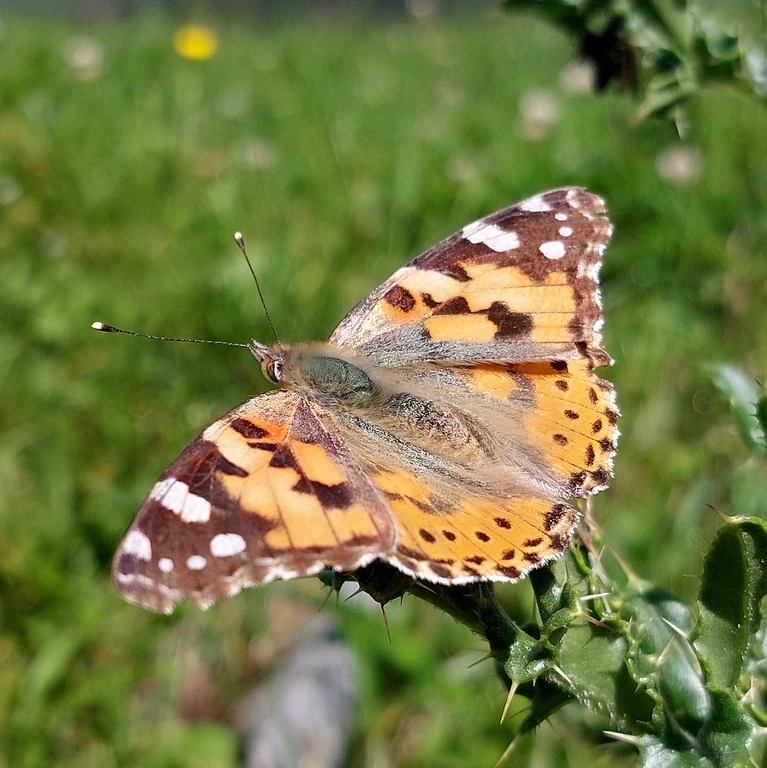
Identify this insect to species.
Vanessa cardui
